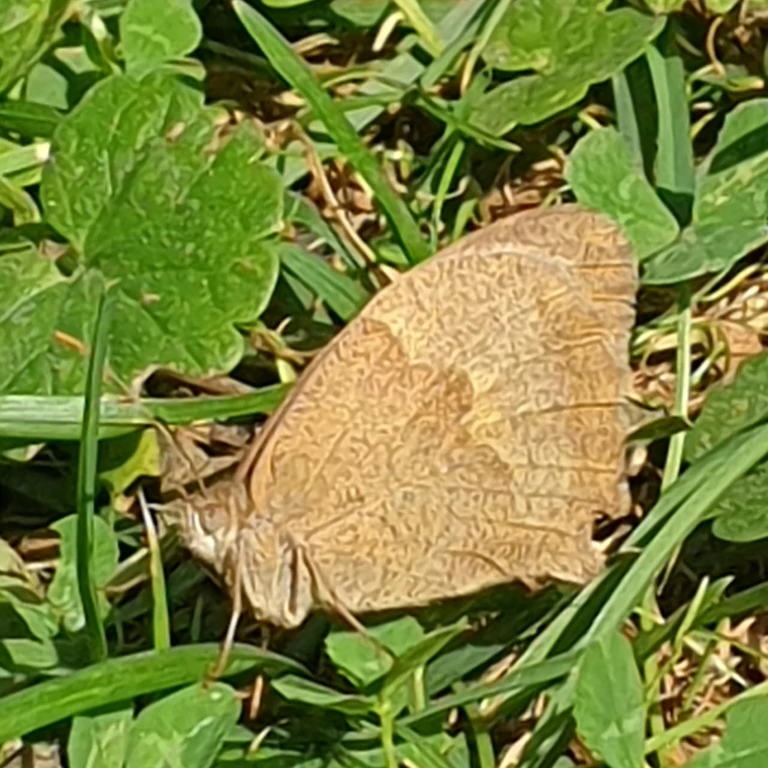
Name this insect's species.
Maniola jurtina
